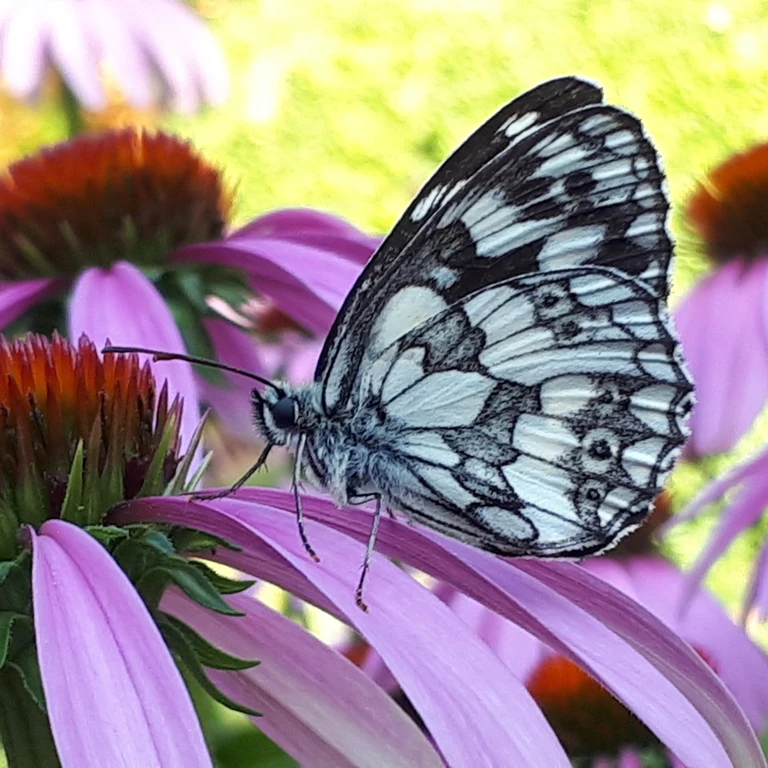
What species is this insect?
Melanargia galathea
